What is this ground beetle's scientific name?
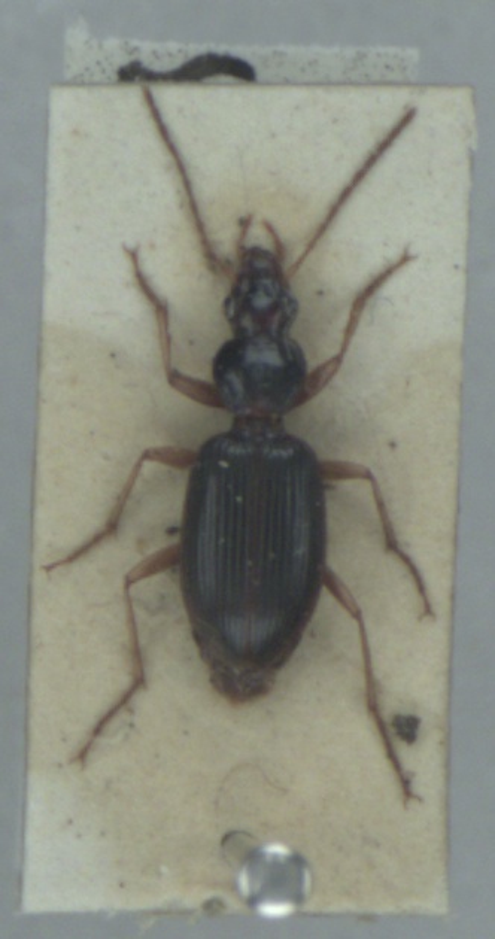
Paranchus albipes
